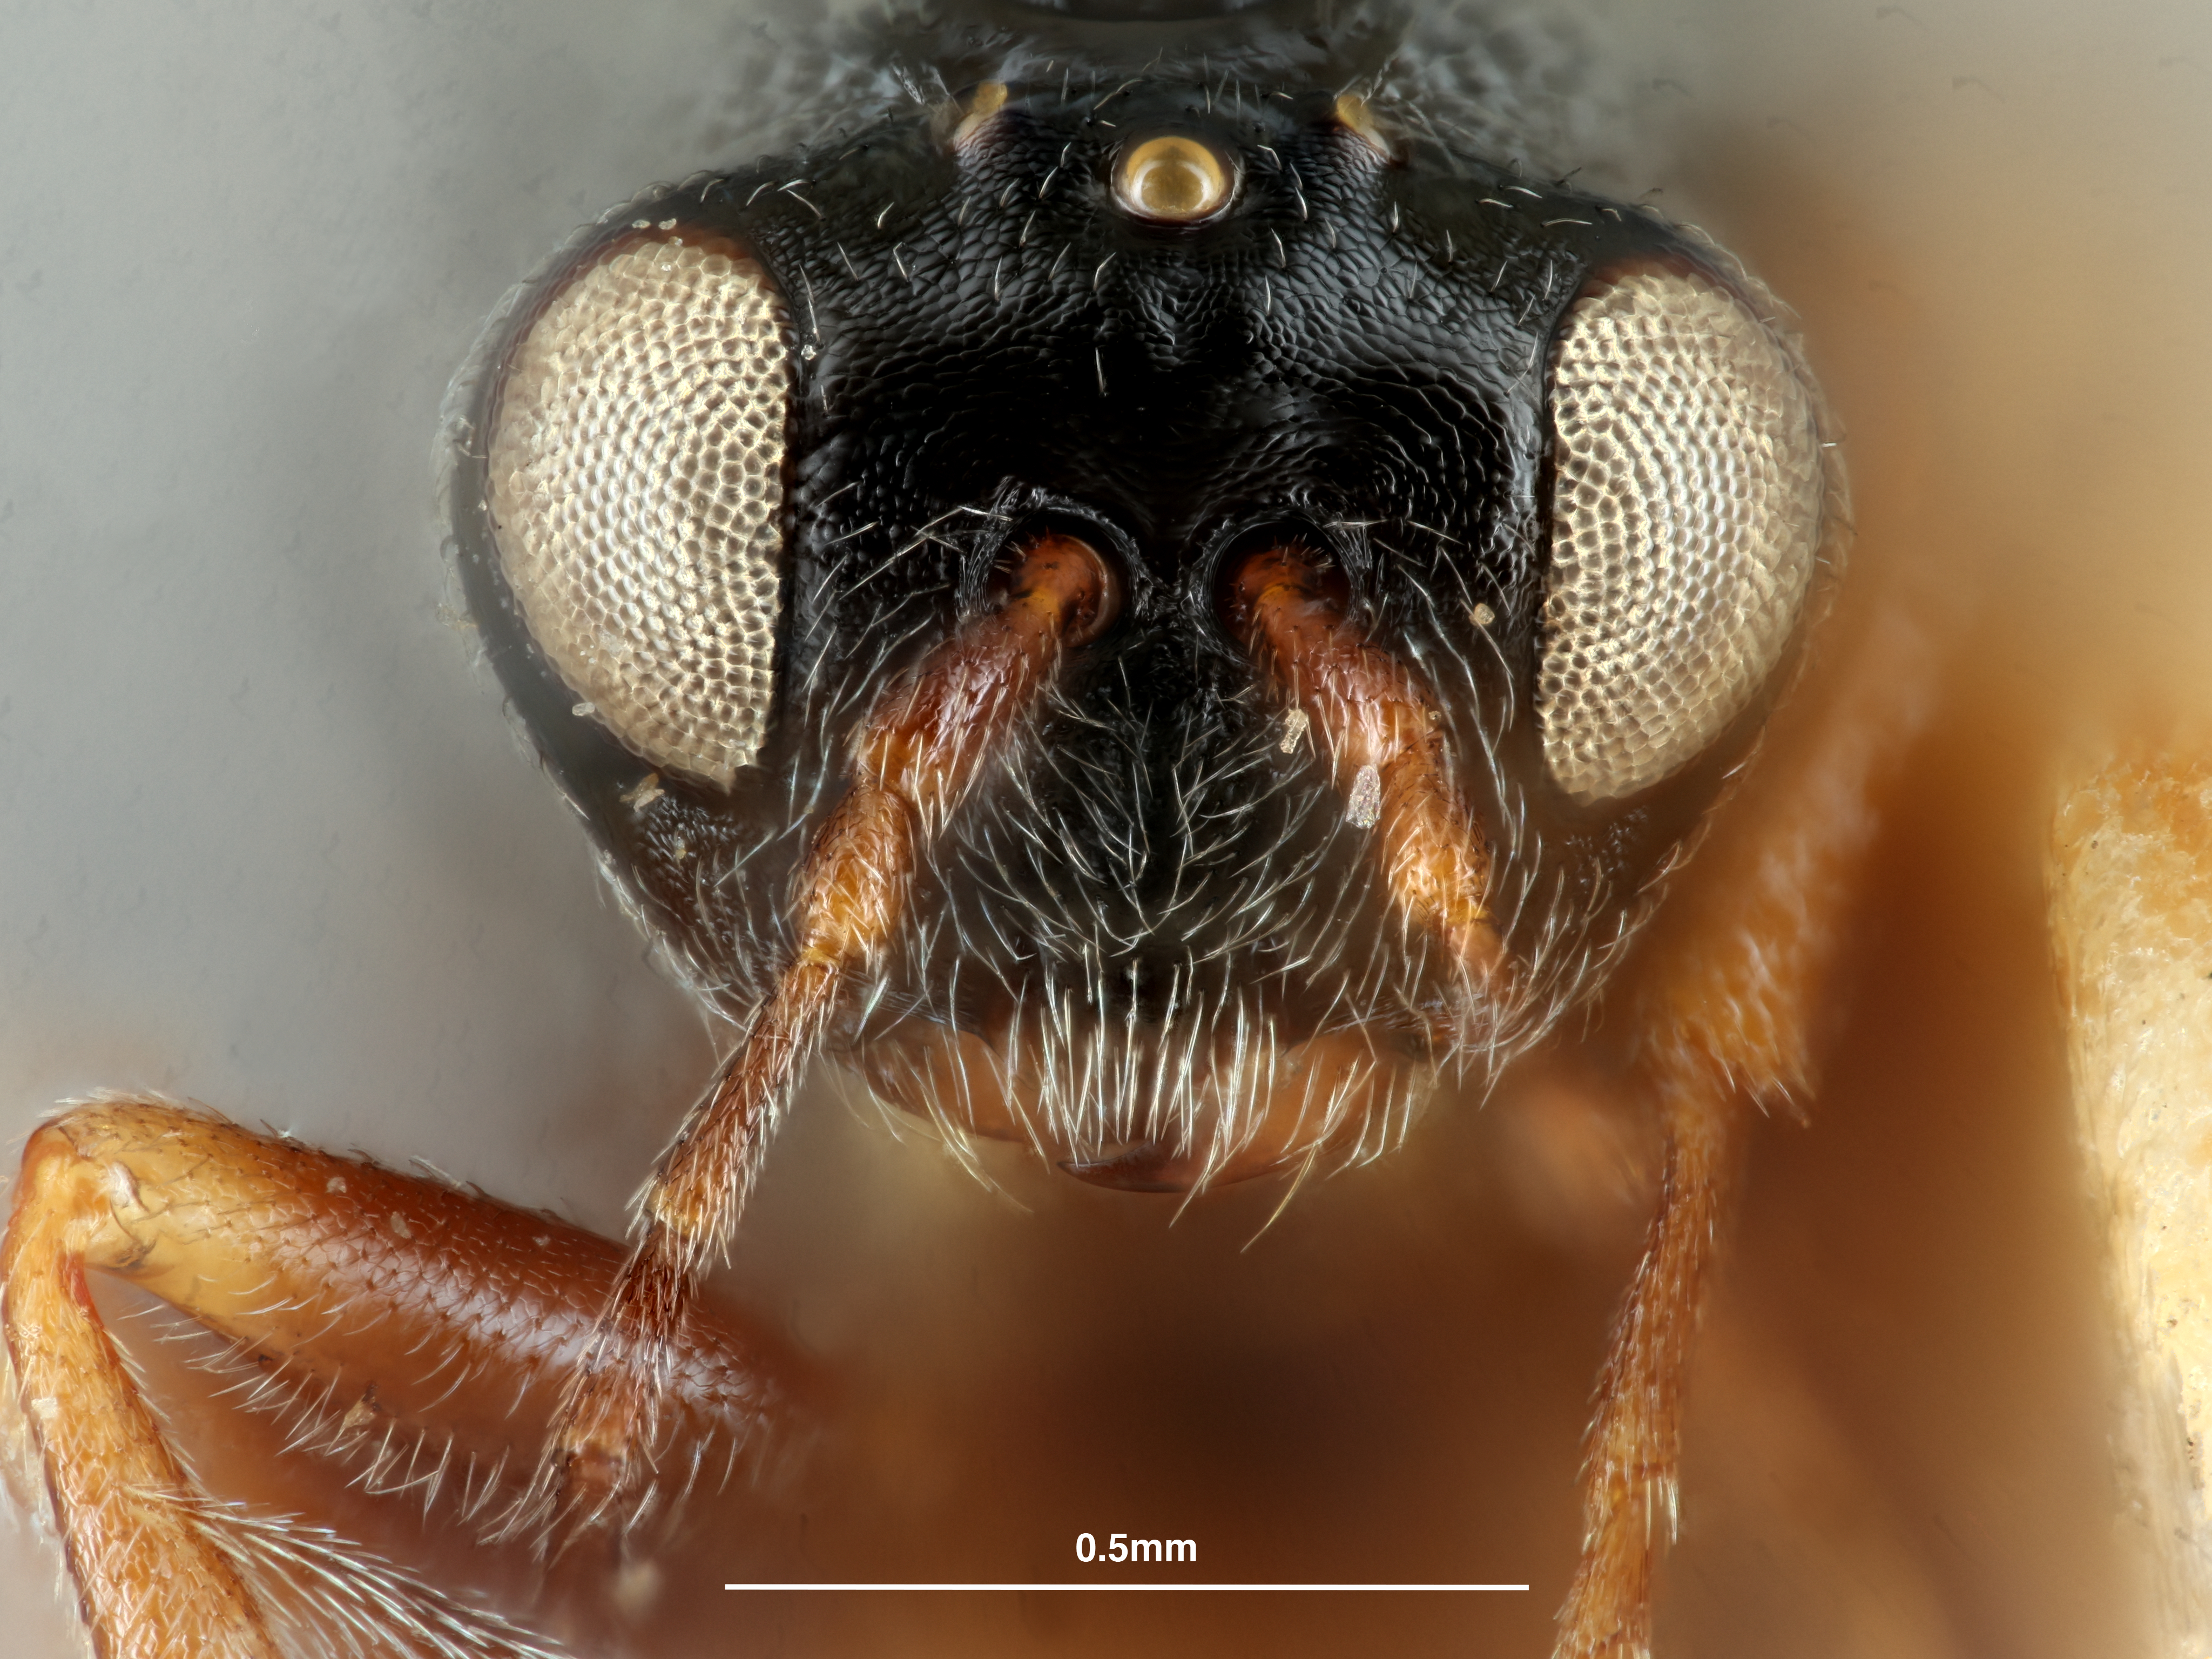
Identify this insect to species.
Andricus prescotti
